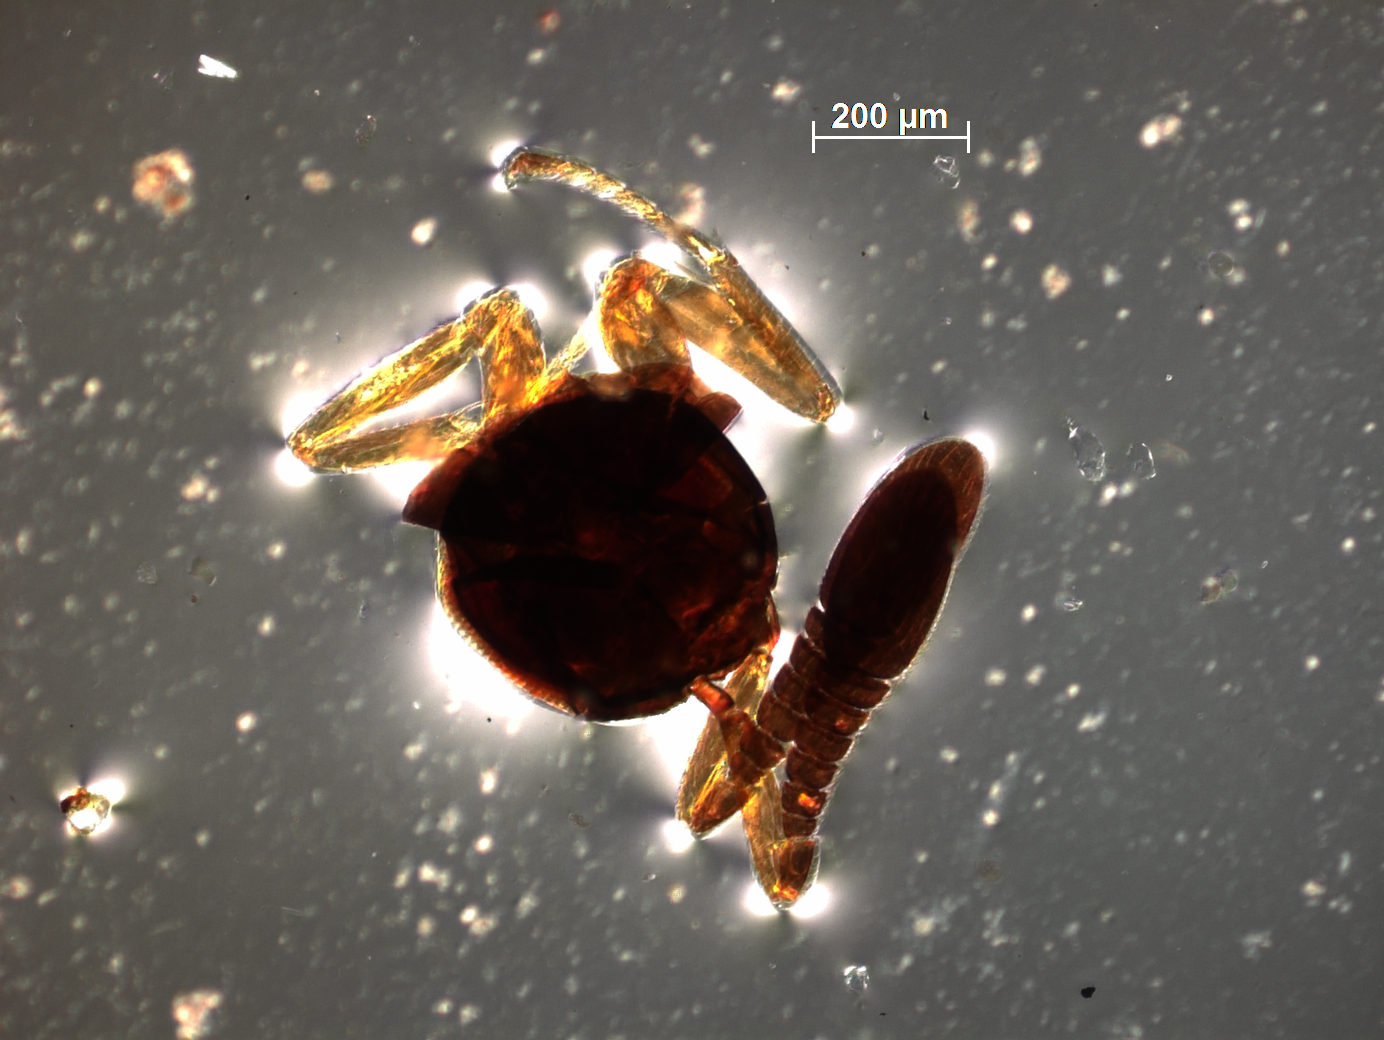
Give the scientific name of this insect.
Masia deccanensis
